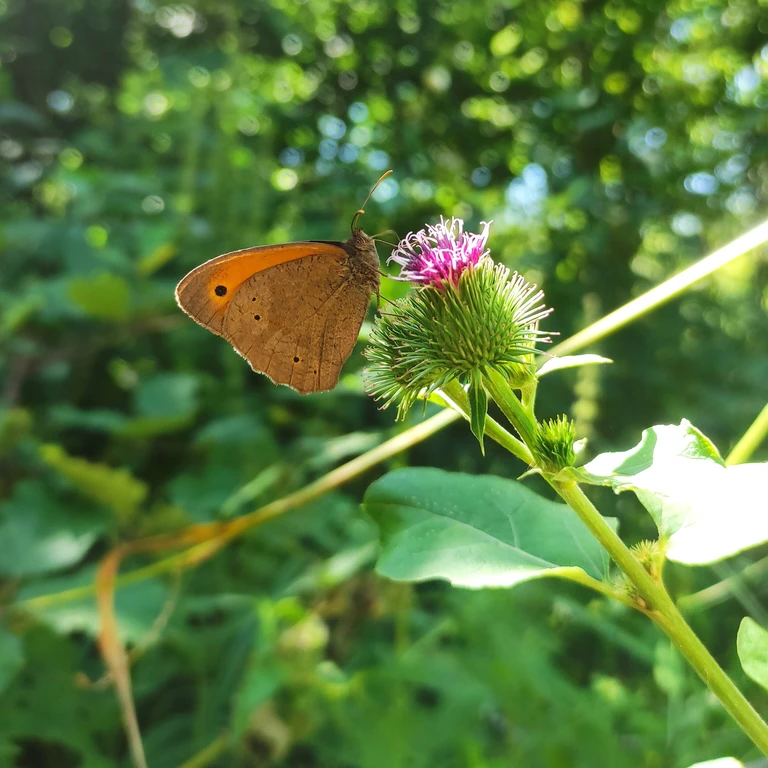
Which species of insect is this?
Maniola jurtina
